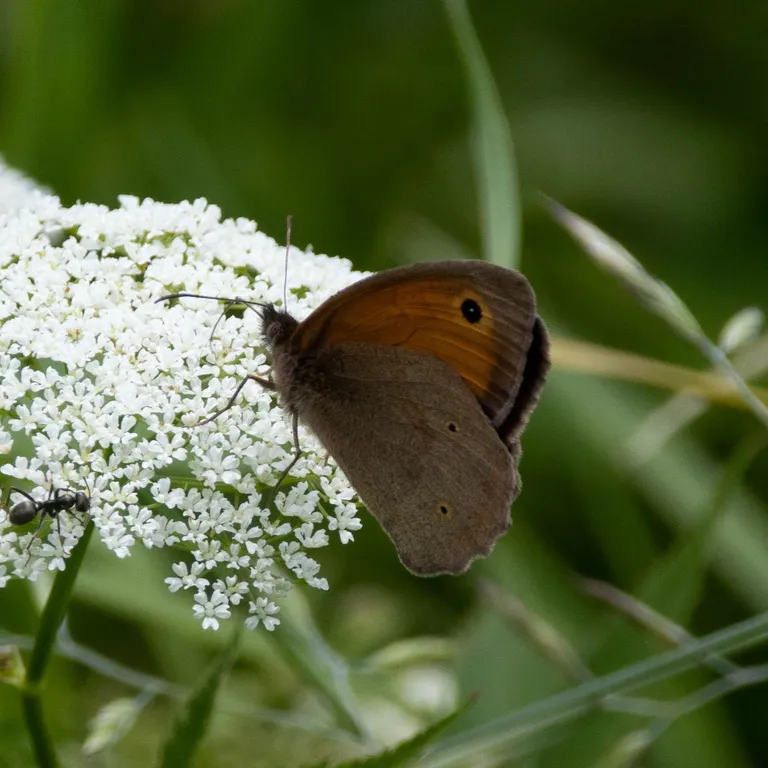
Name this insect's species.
Maniola jurtina
